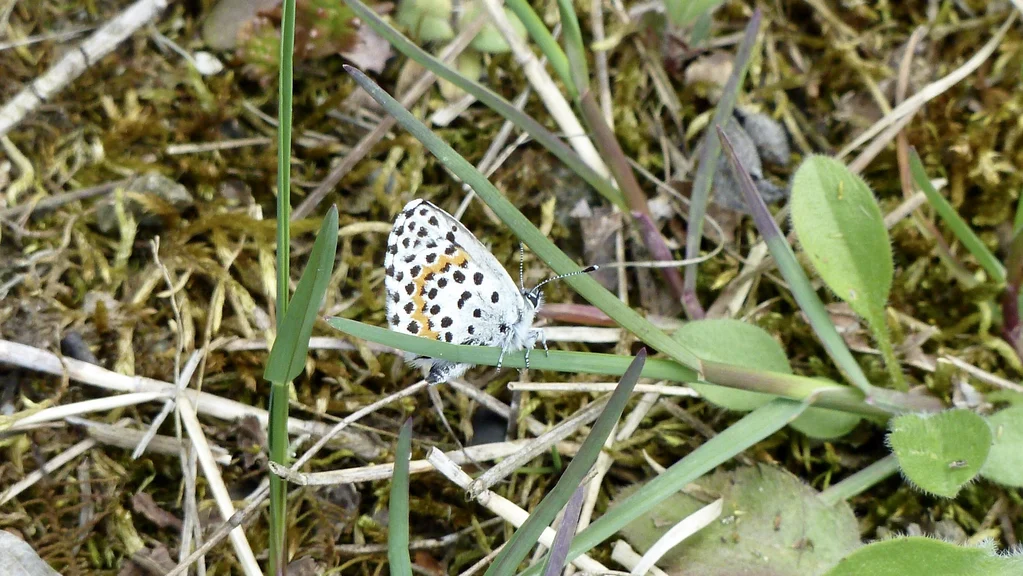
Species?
Scolitantides orion
